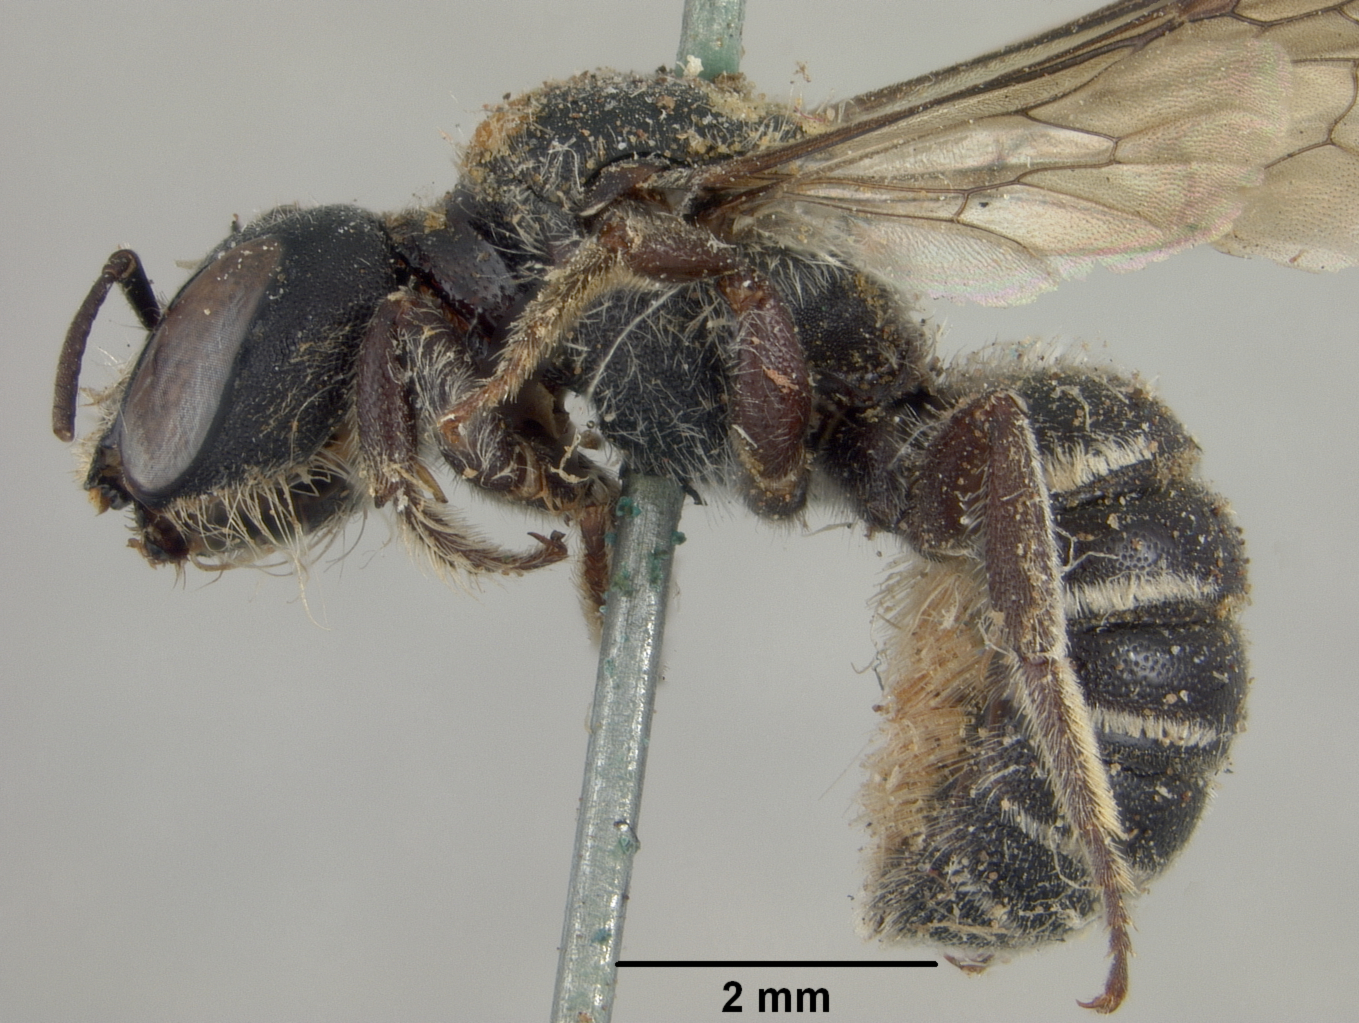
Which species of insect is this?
Hoplitis mescalerium
